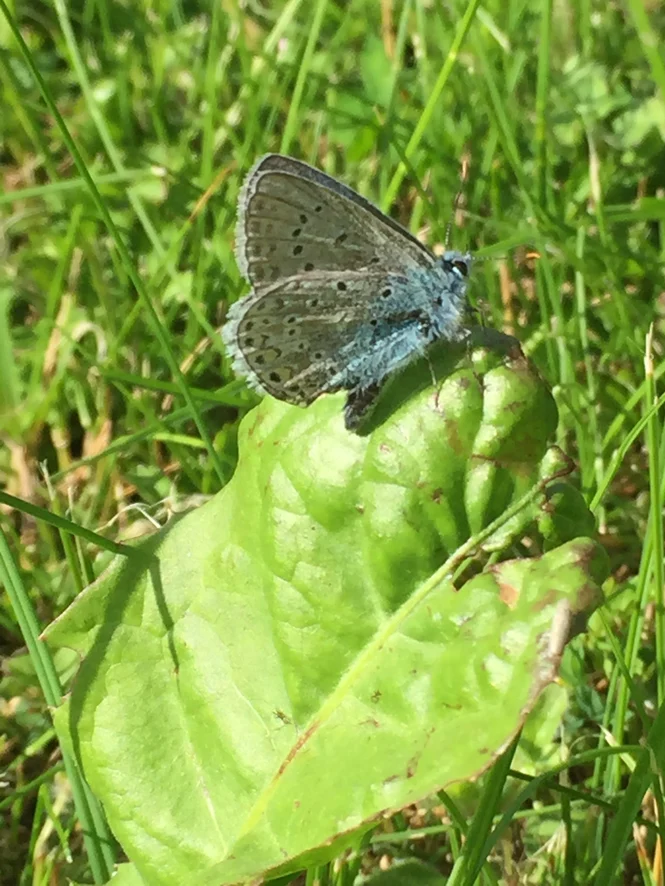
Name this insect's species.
Polyommatus icarus
